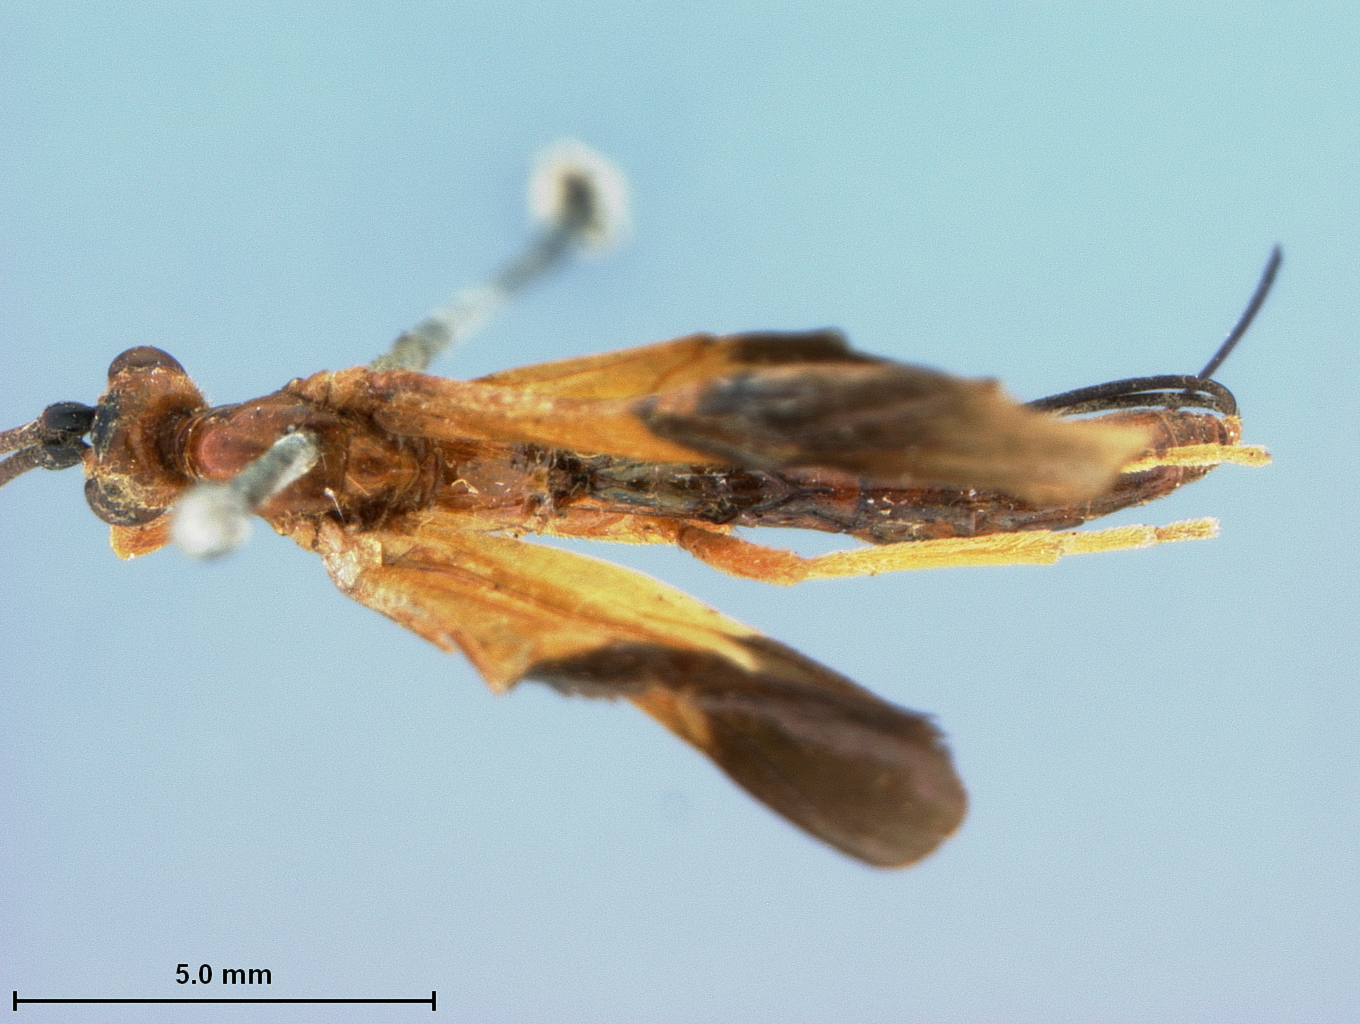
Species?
Ischnobracon bakeri
